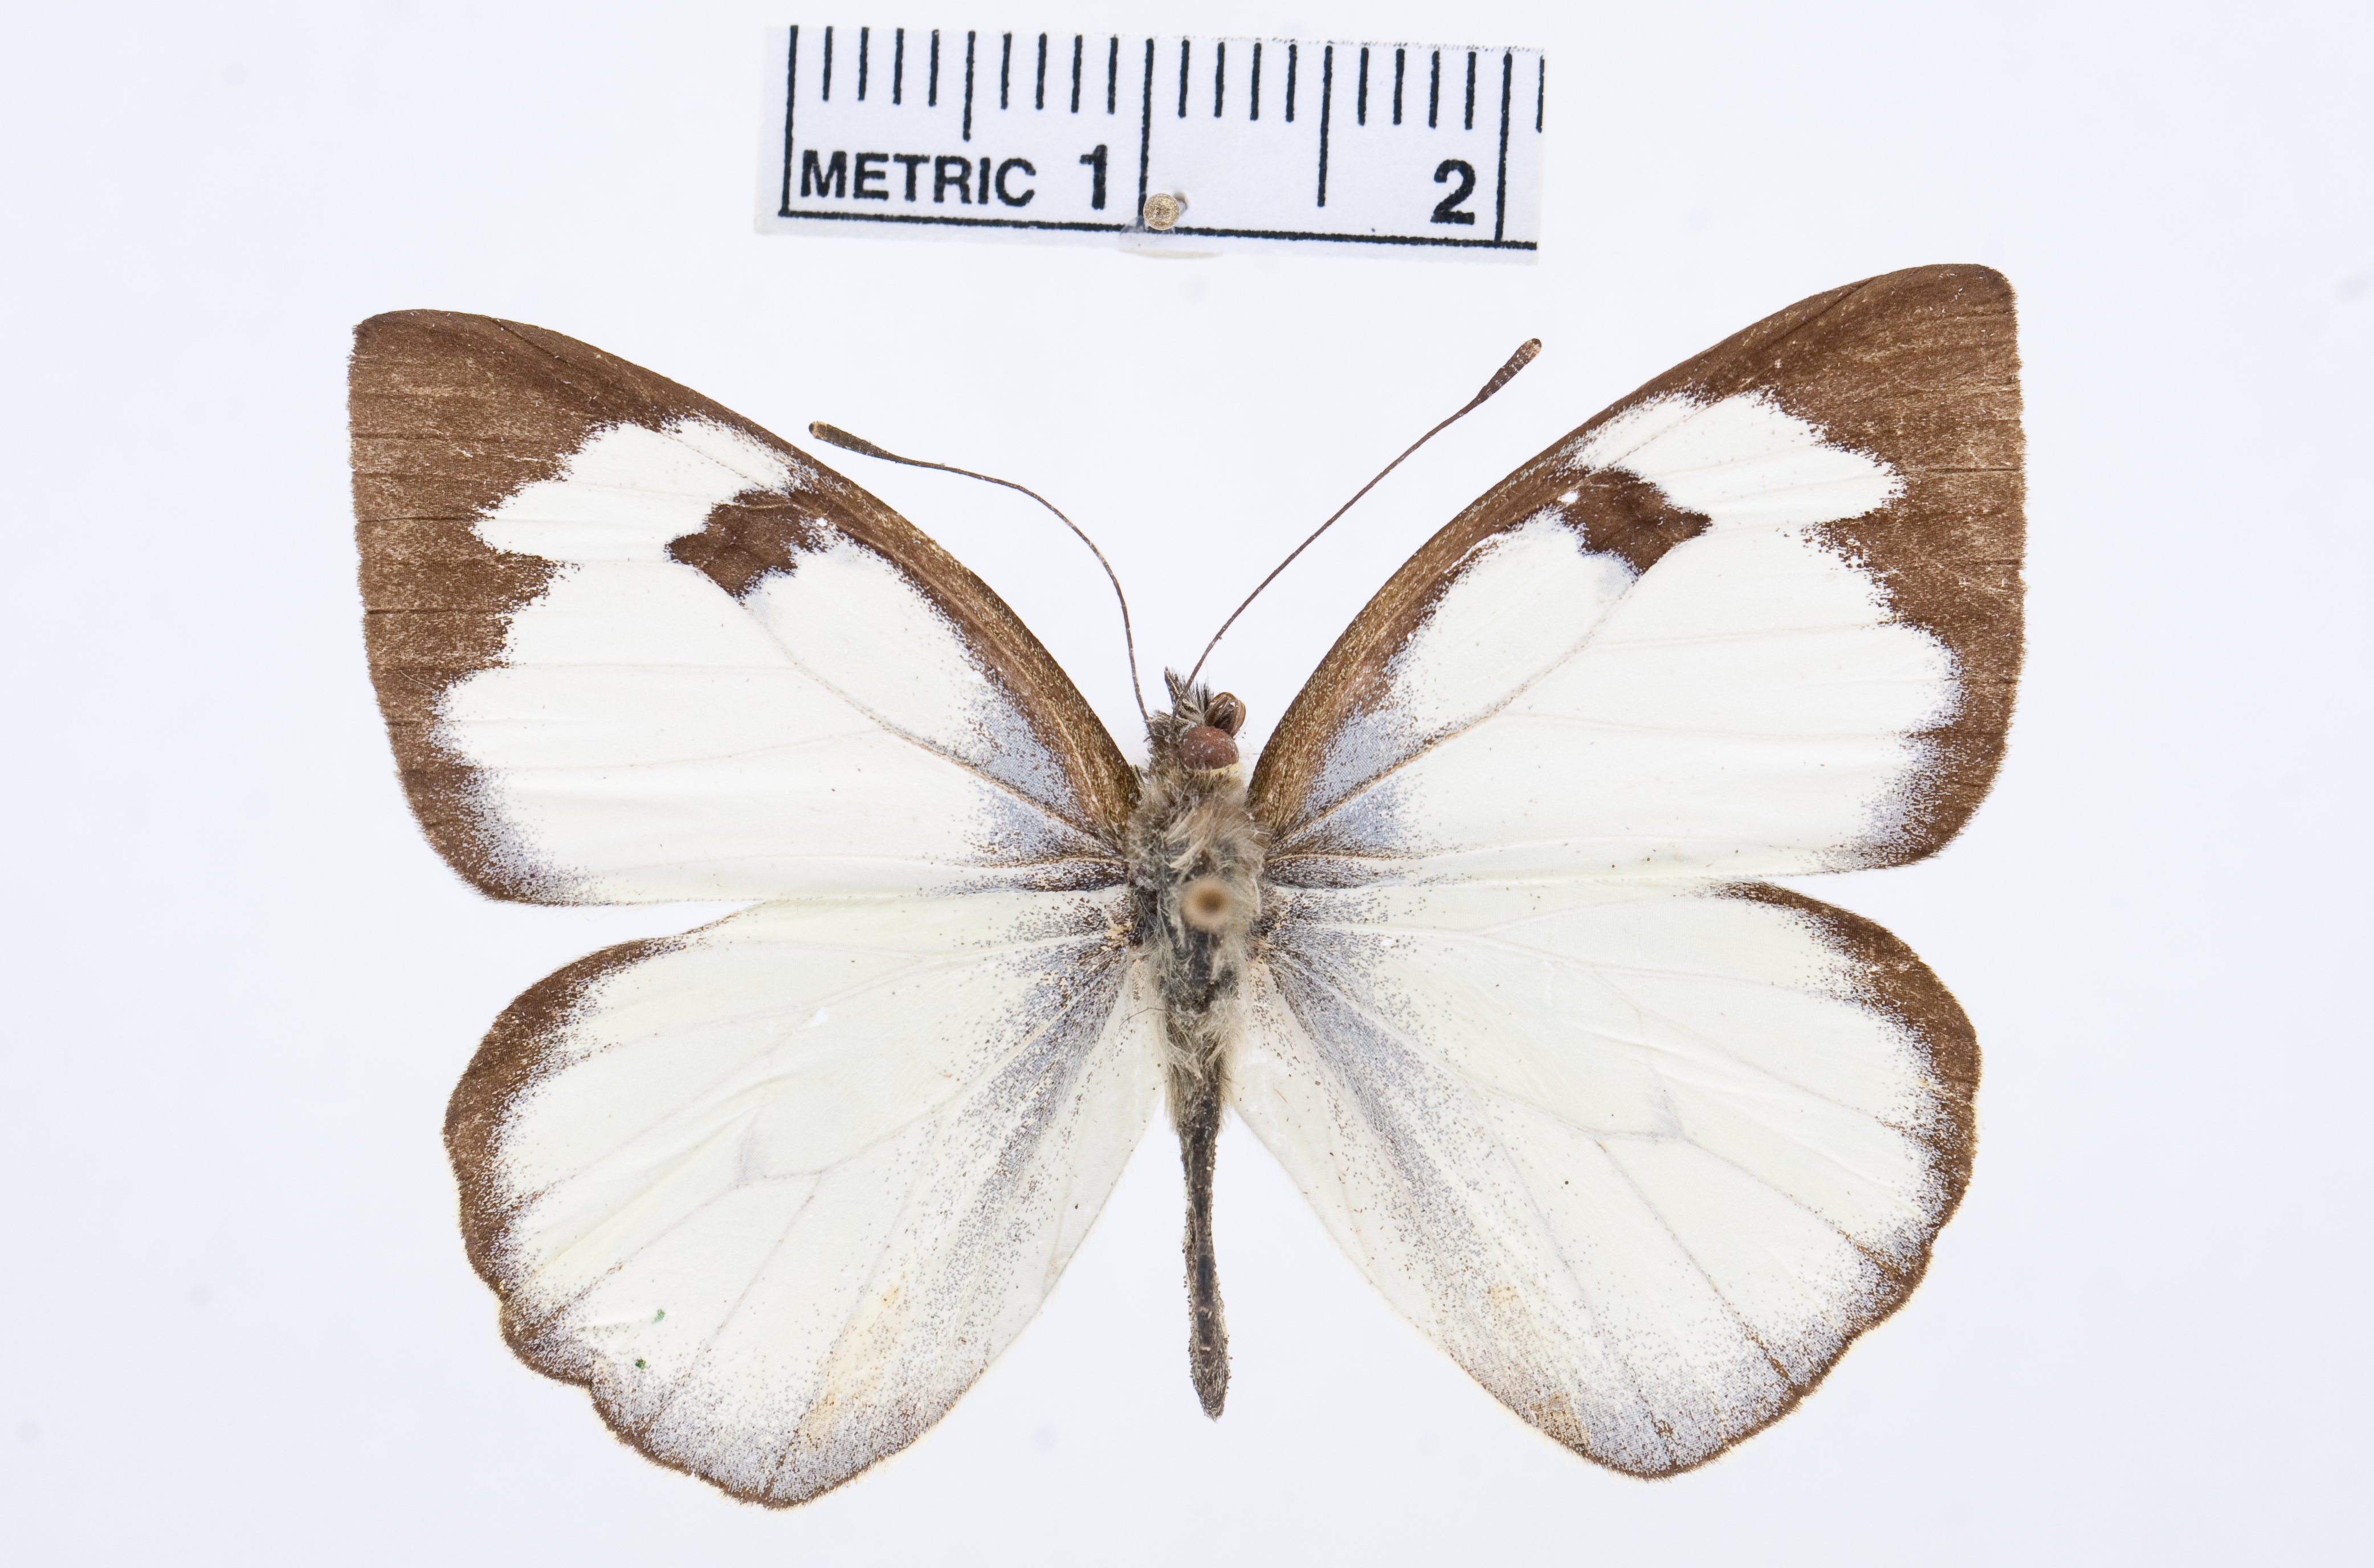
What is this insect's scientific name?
Leptophobia erinna
